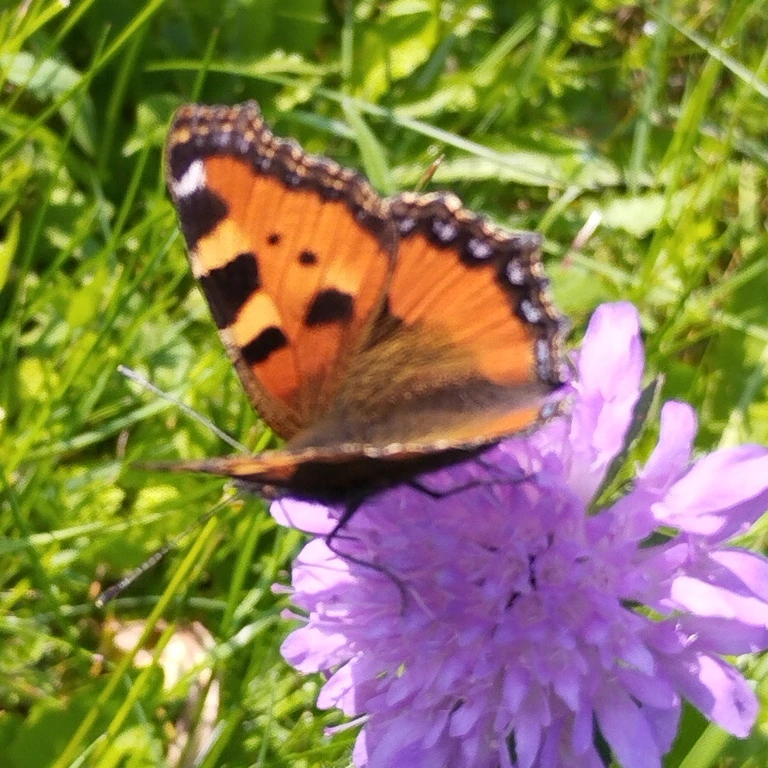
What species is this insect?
Aglais urticae
